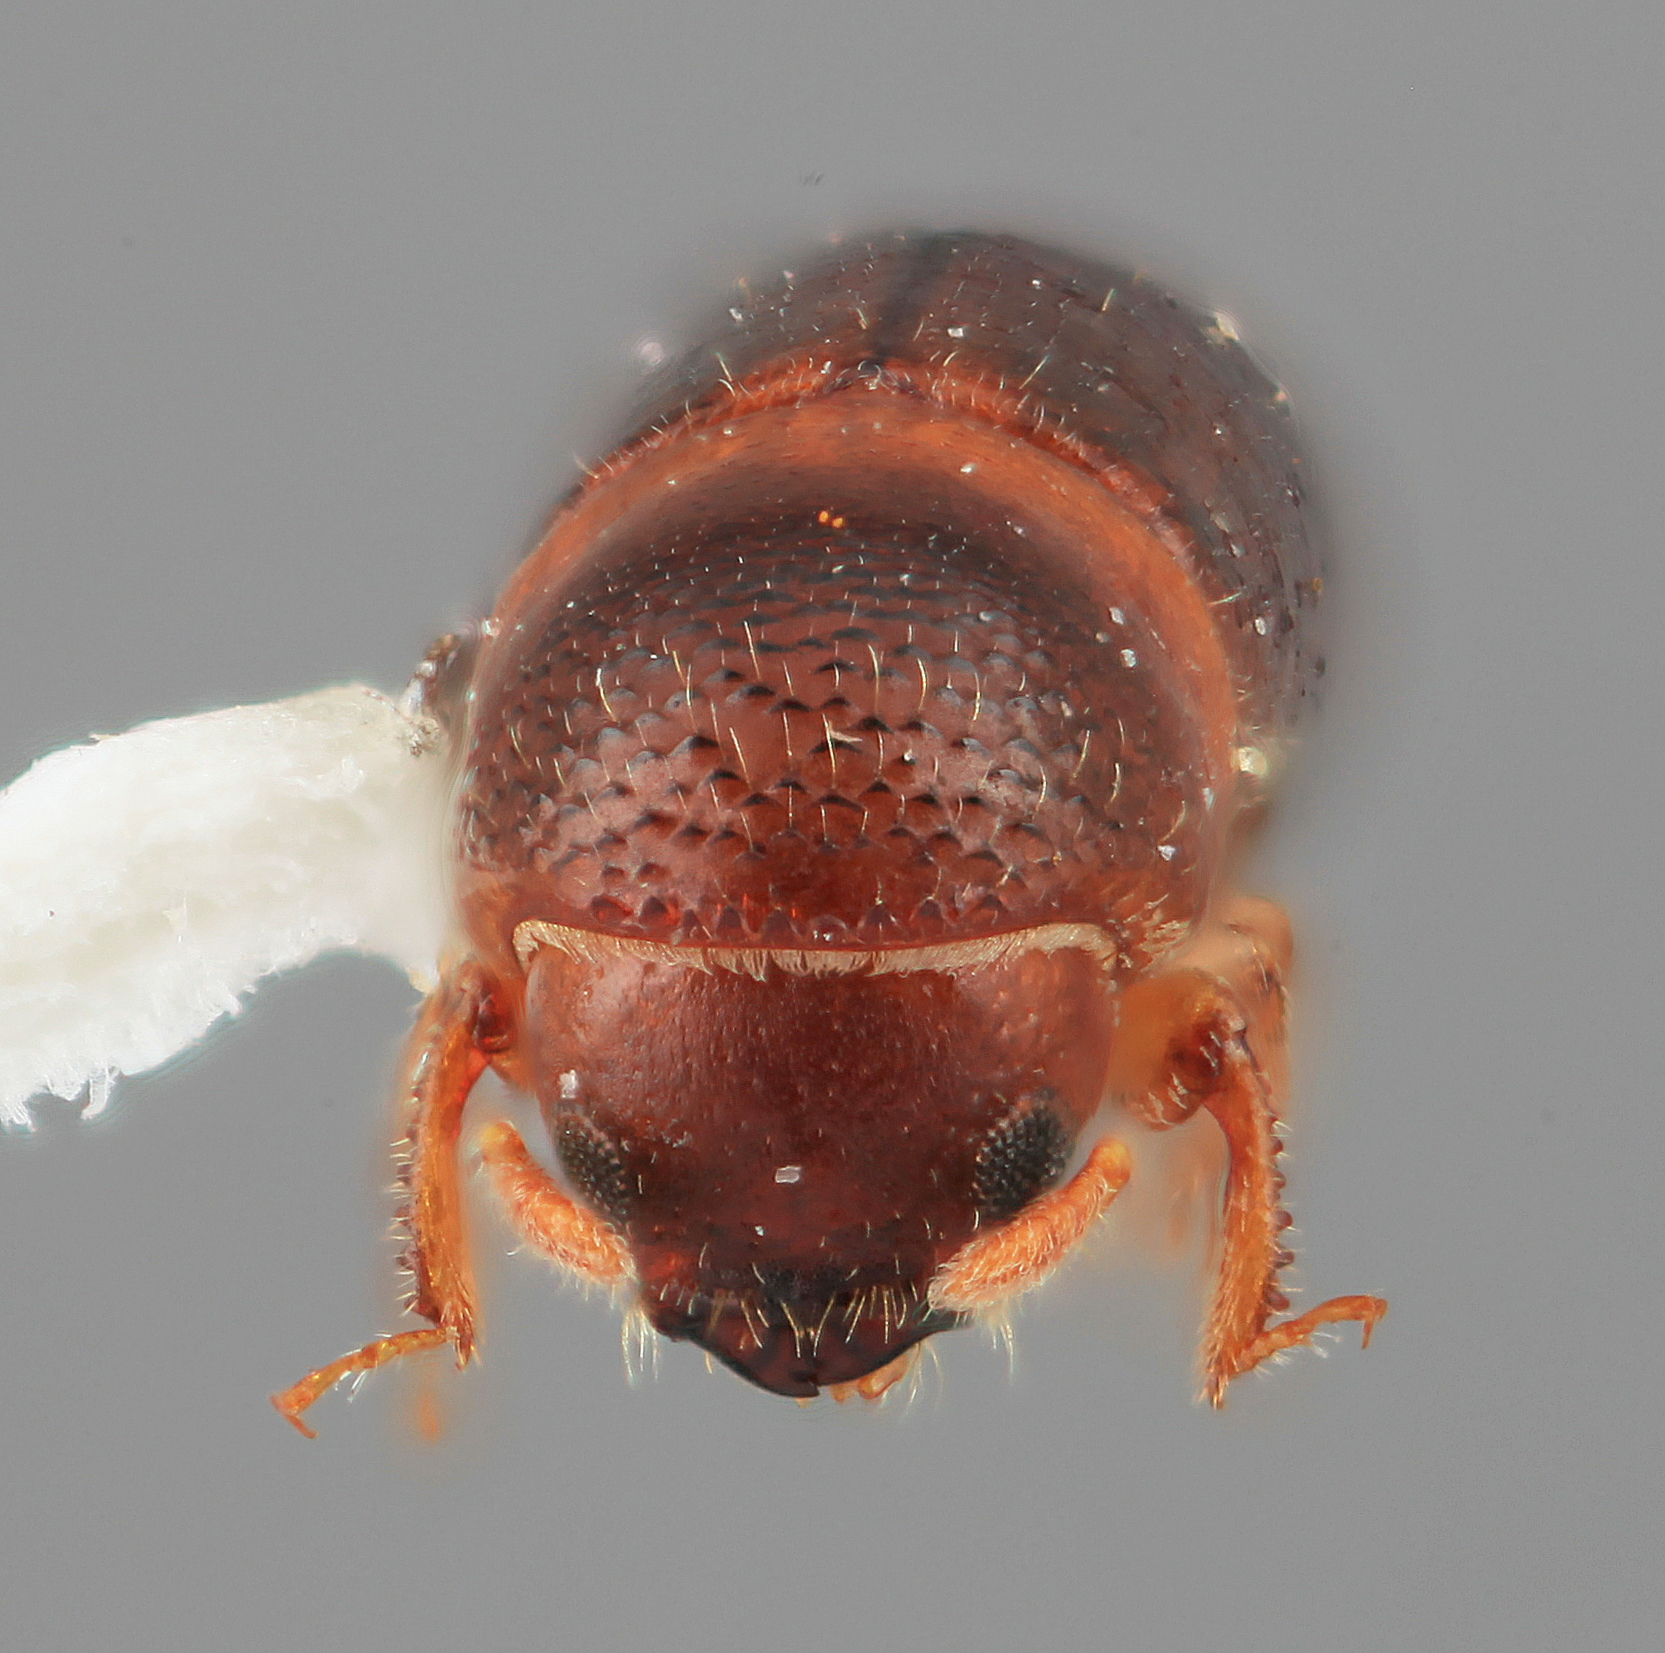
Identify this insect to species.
Monarthrum annulatum
